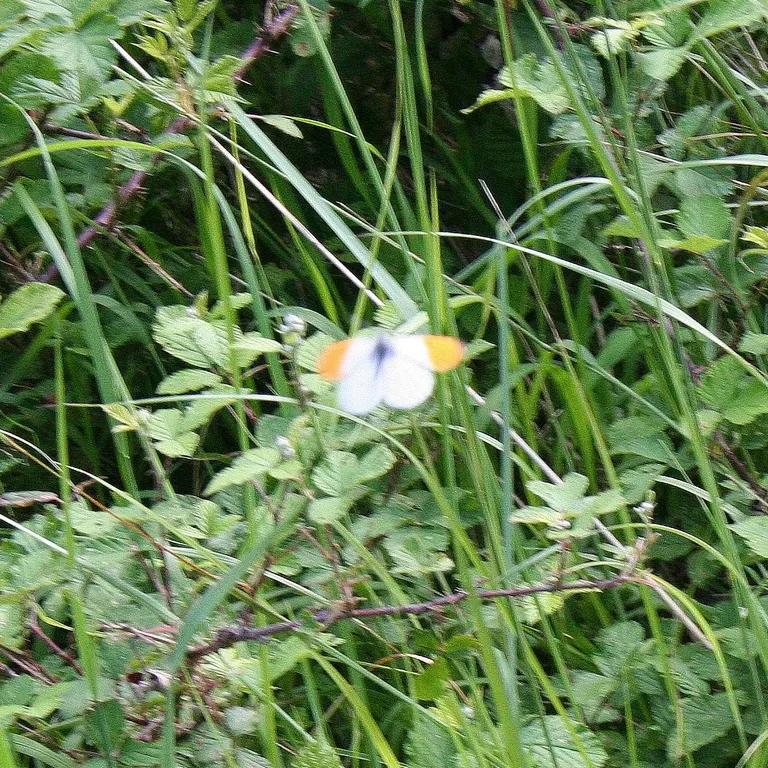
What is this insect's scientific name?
Anthocharis cardamines
